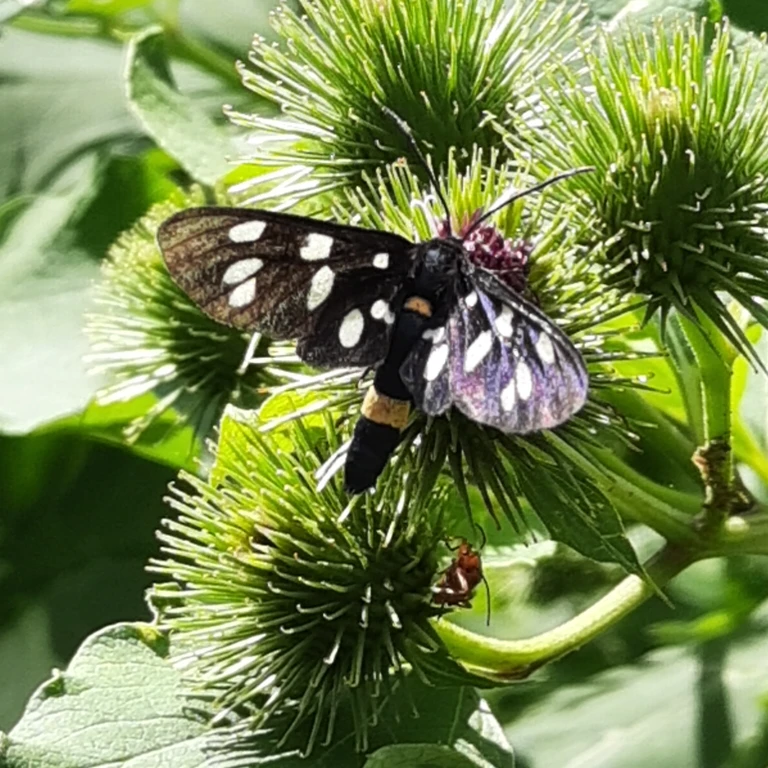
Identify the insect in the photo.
Amata phegea
